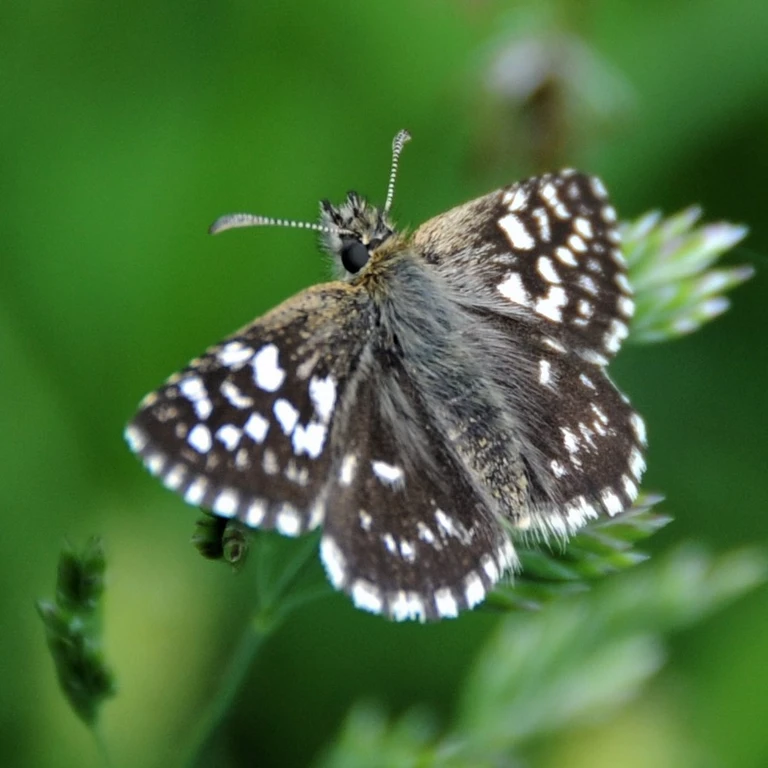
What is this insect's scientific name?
Pyrgus malvae
